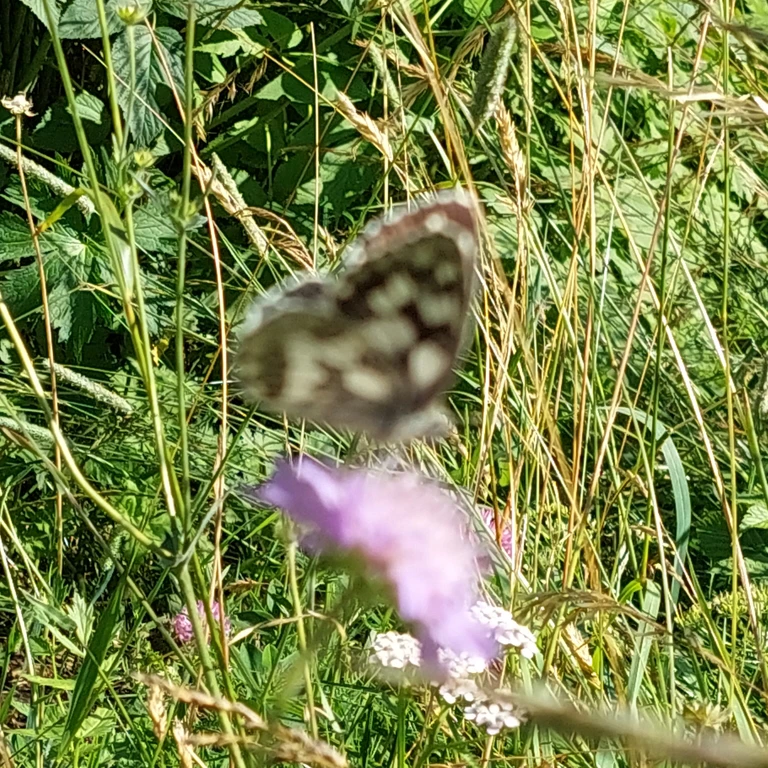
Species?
Melanargia galathea
